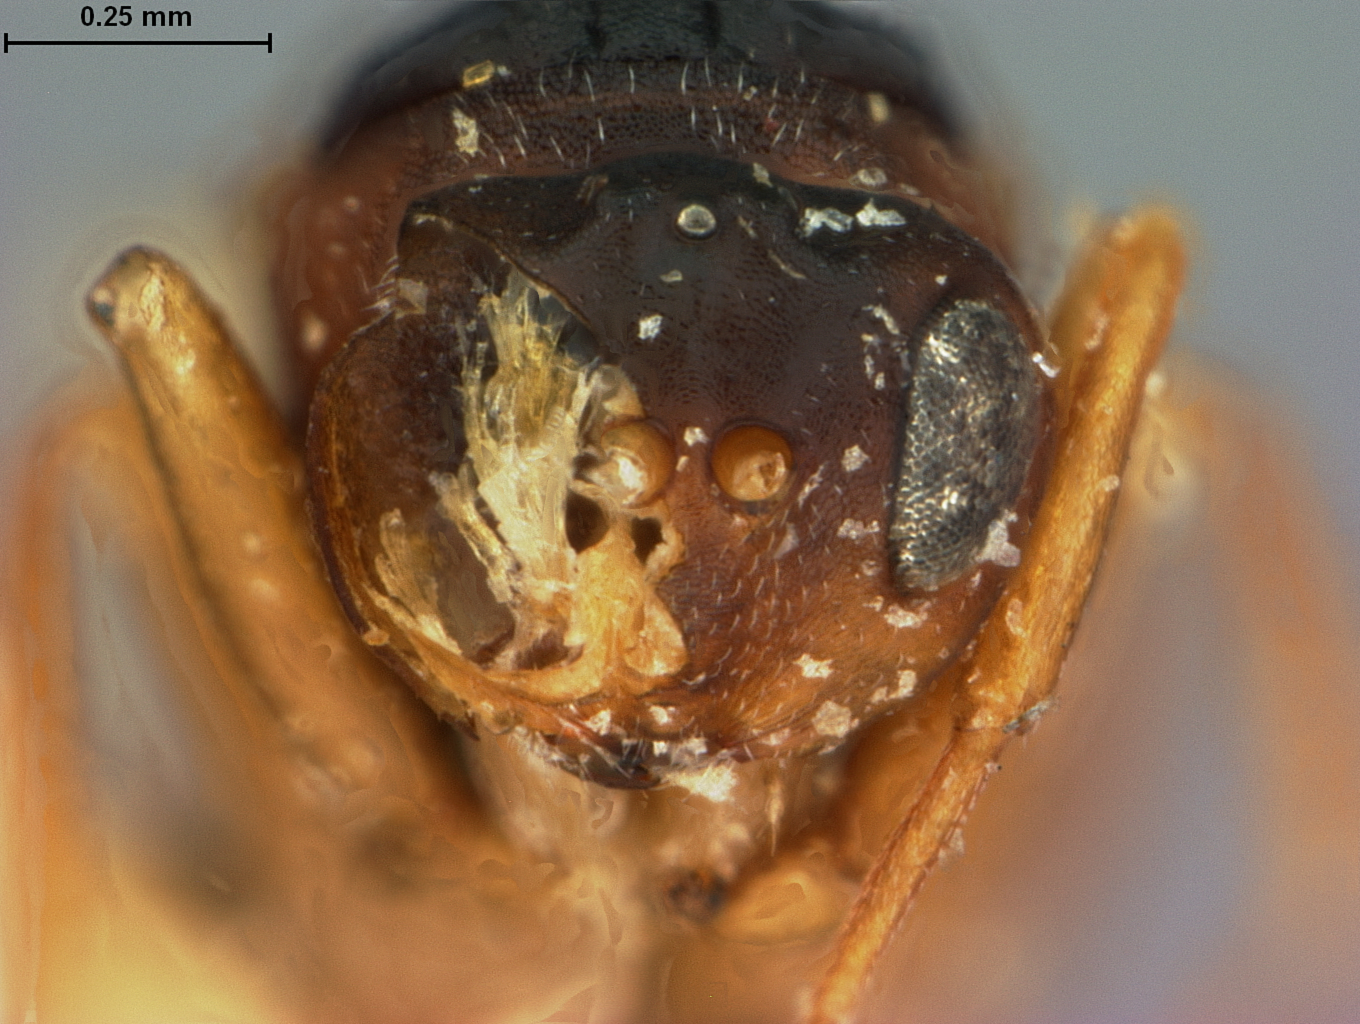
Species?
Antistrophus rufus
